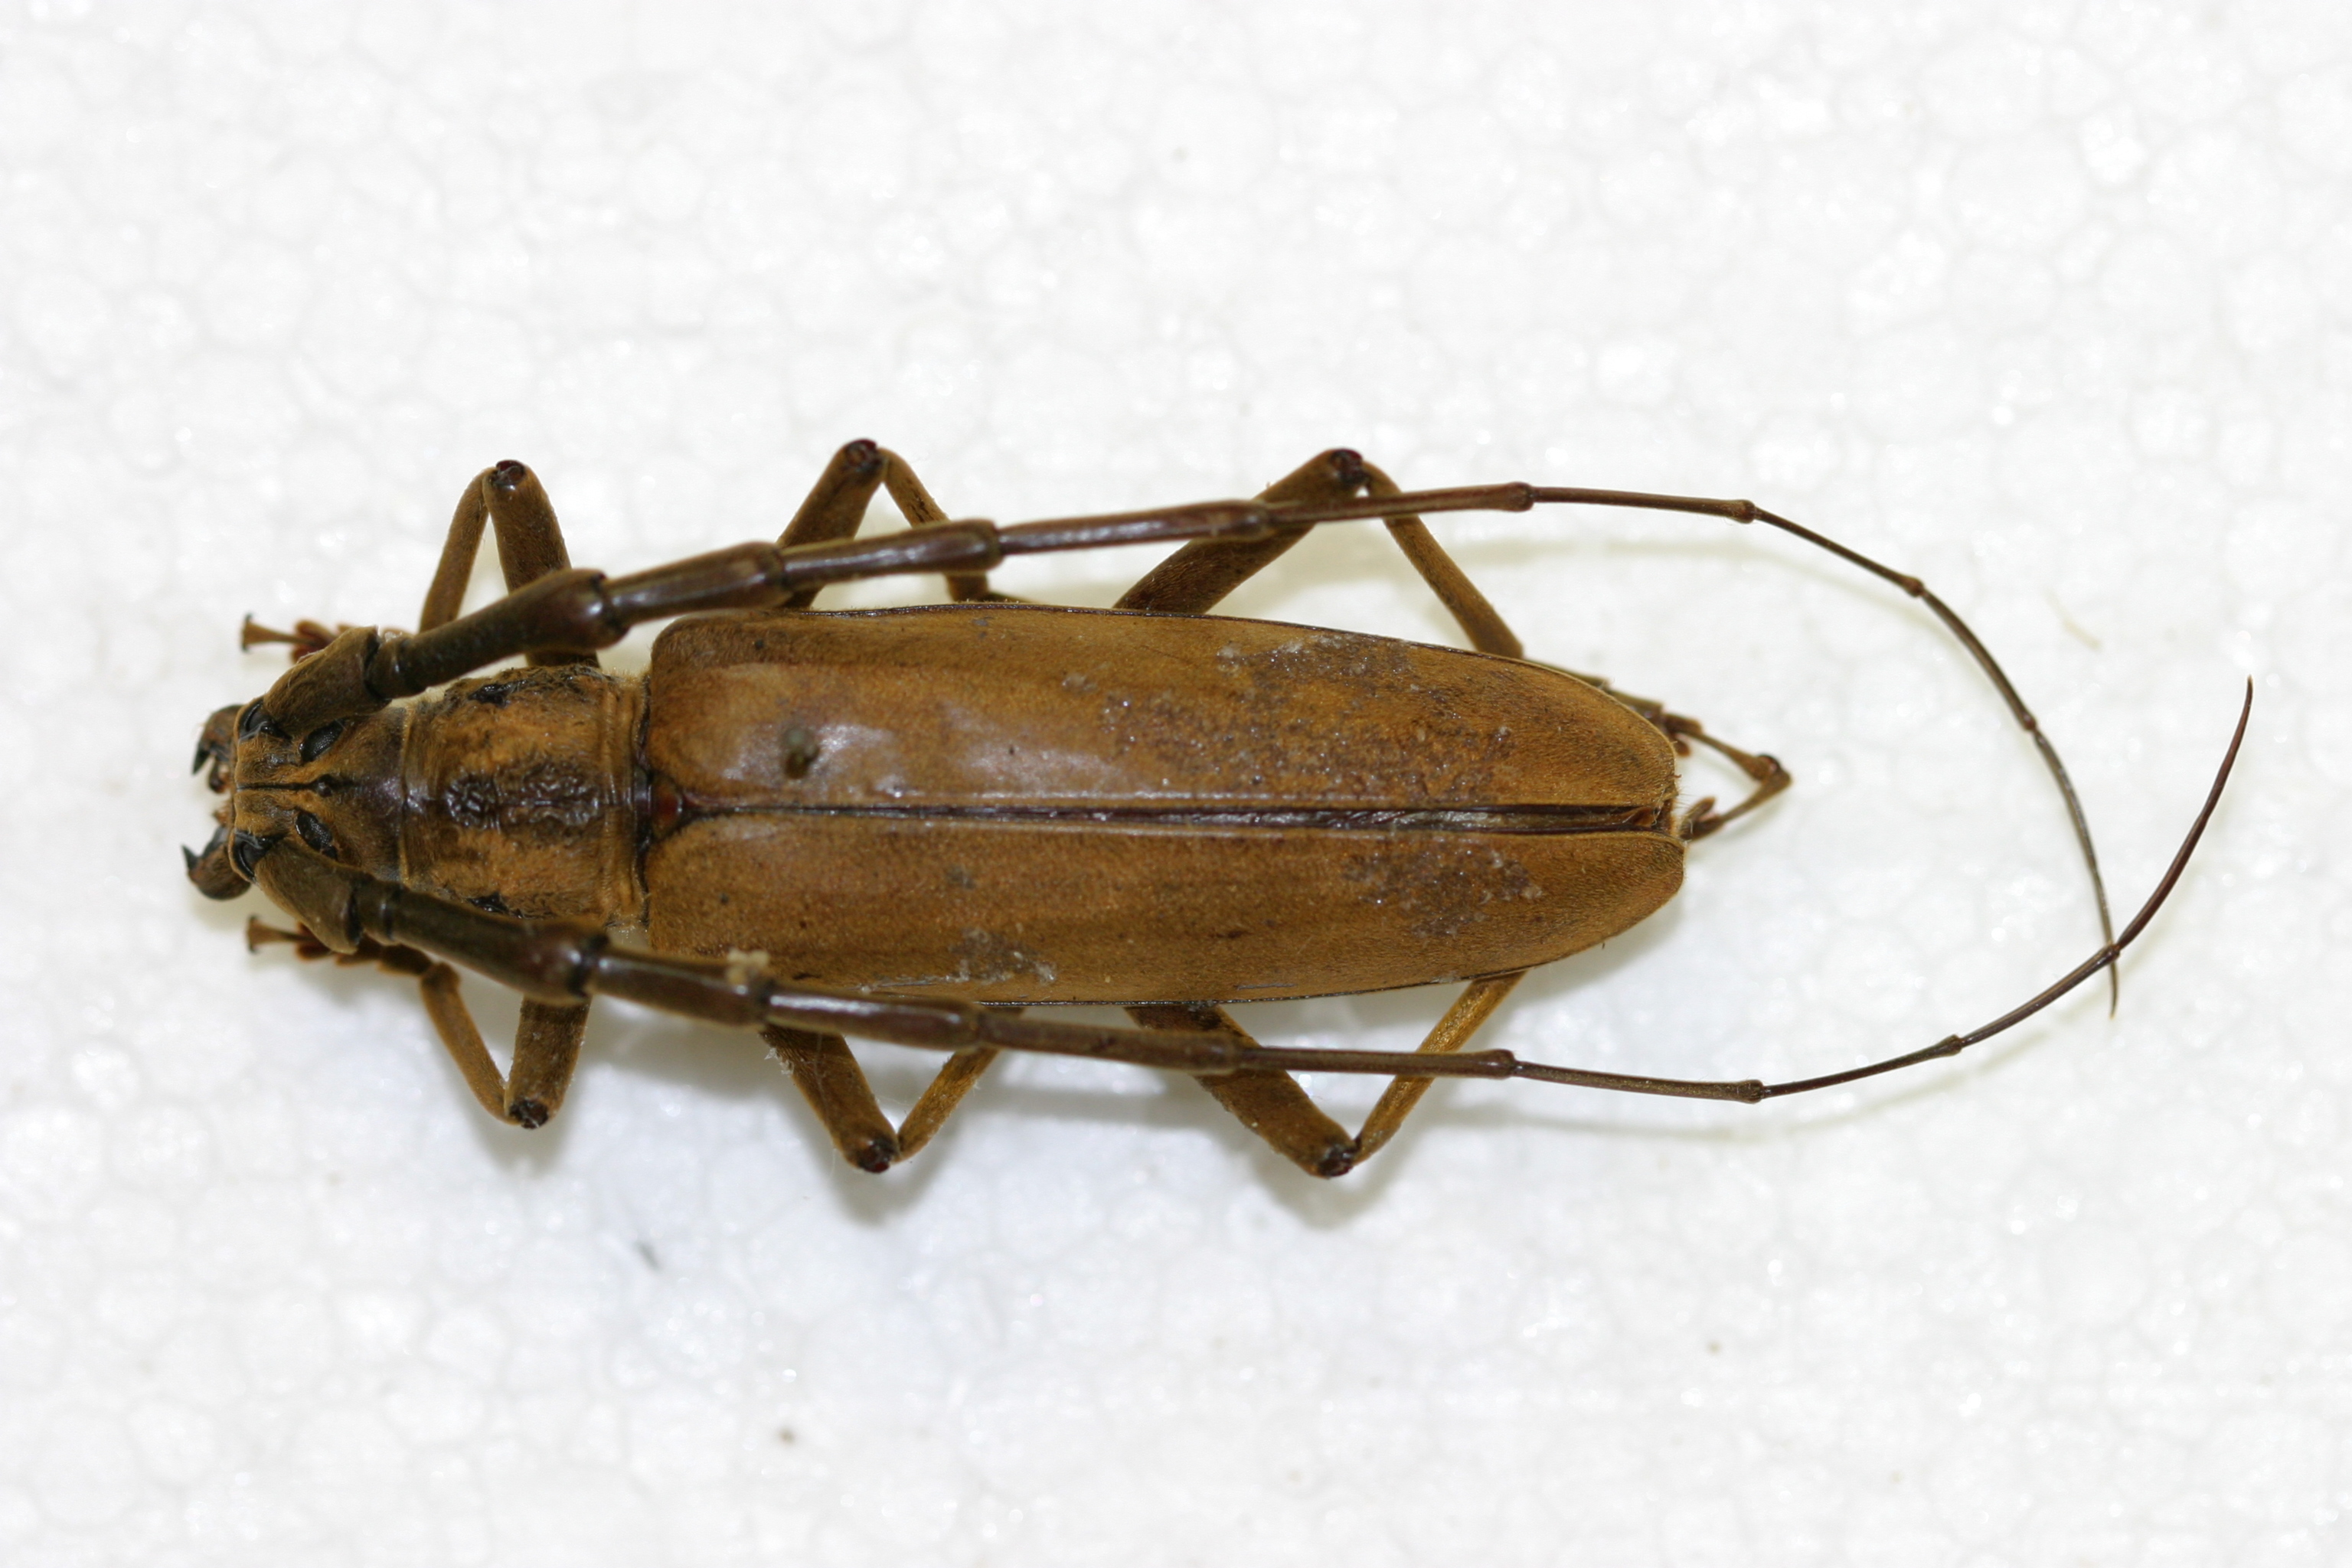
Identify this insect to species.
Neocerambyx pubescens
